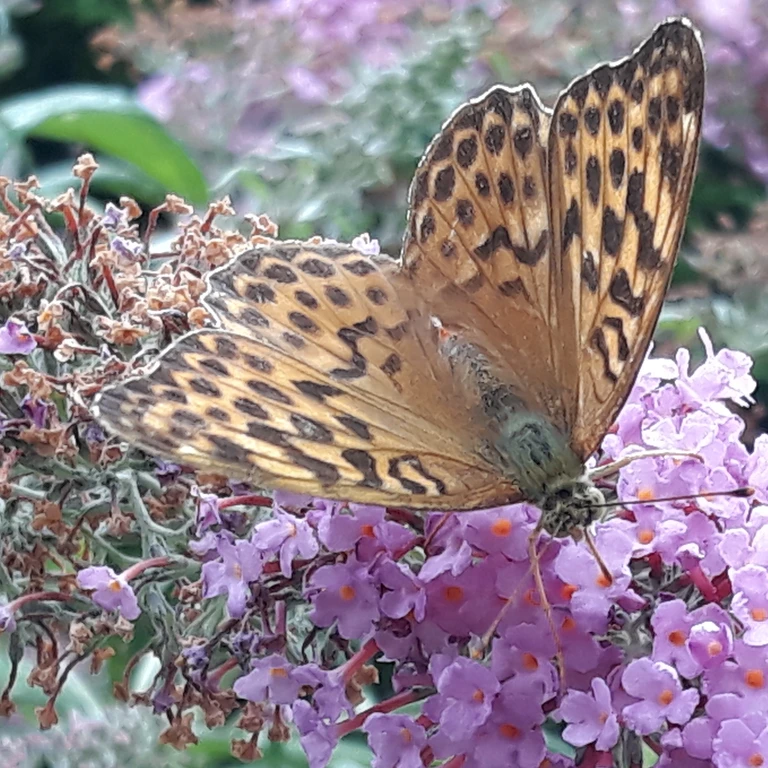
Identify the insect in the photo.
Argynnis paphia
